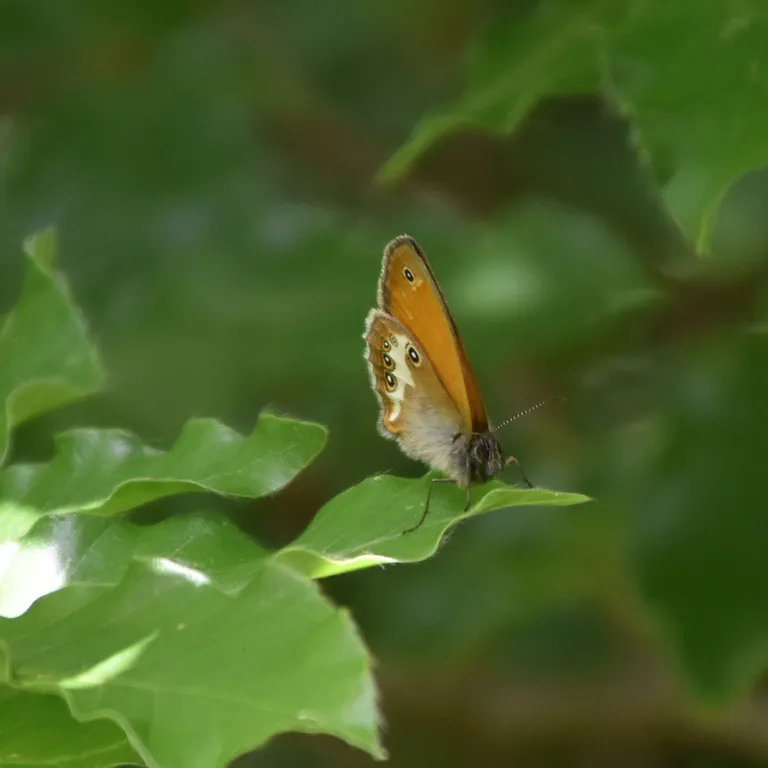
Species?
Coenonympha arcania
